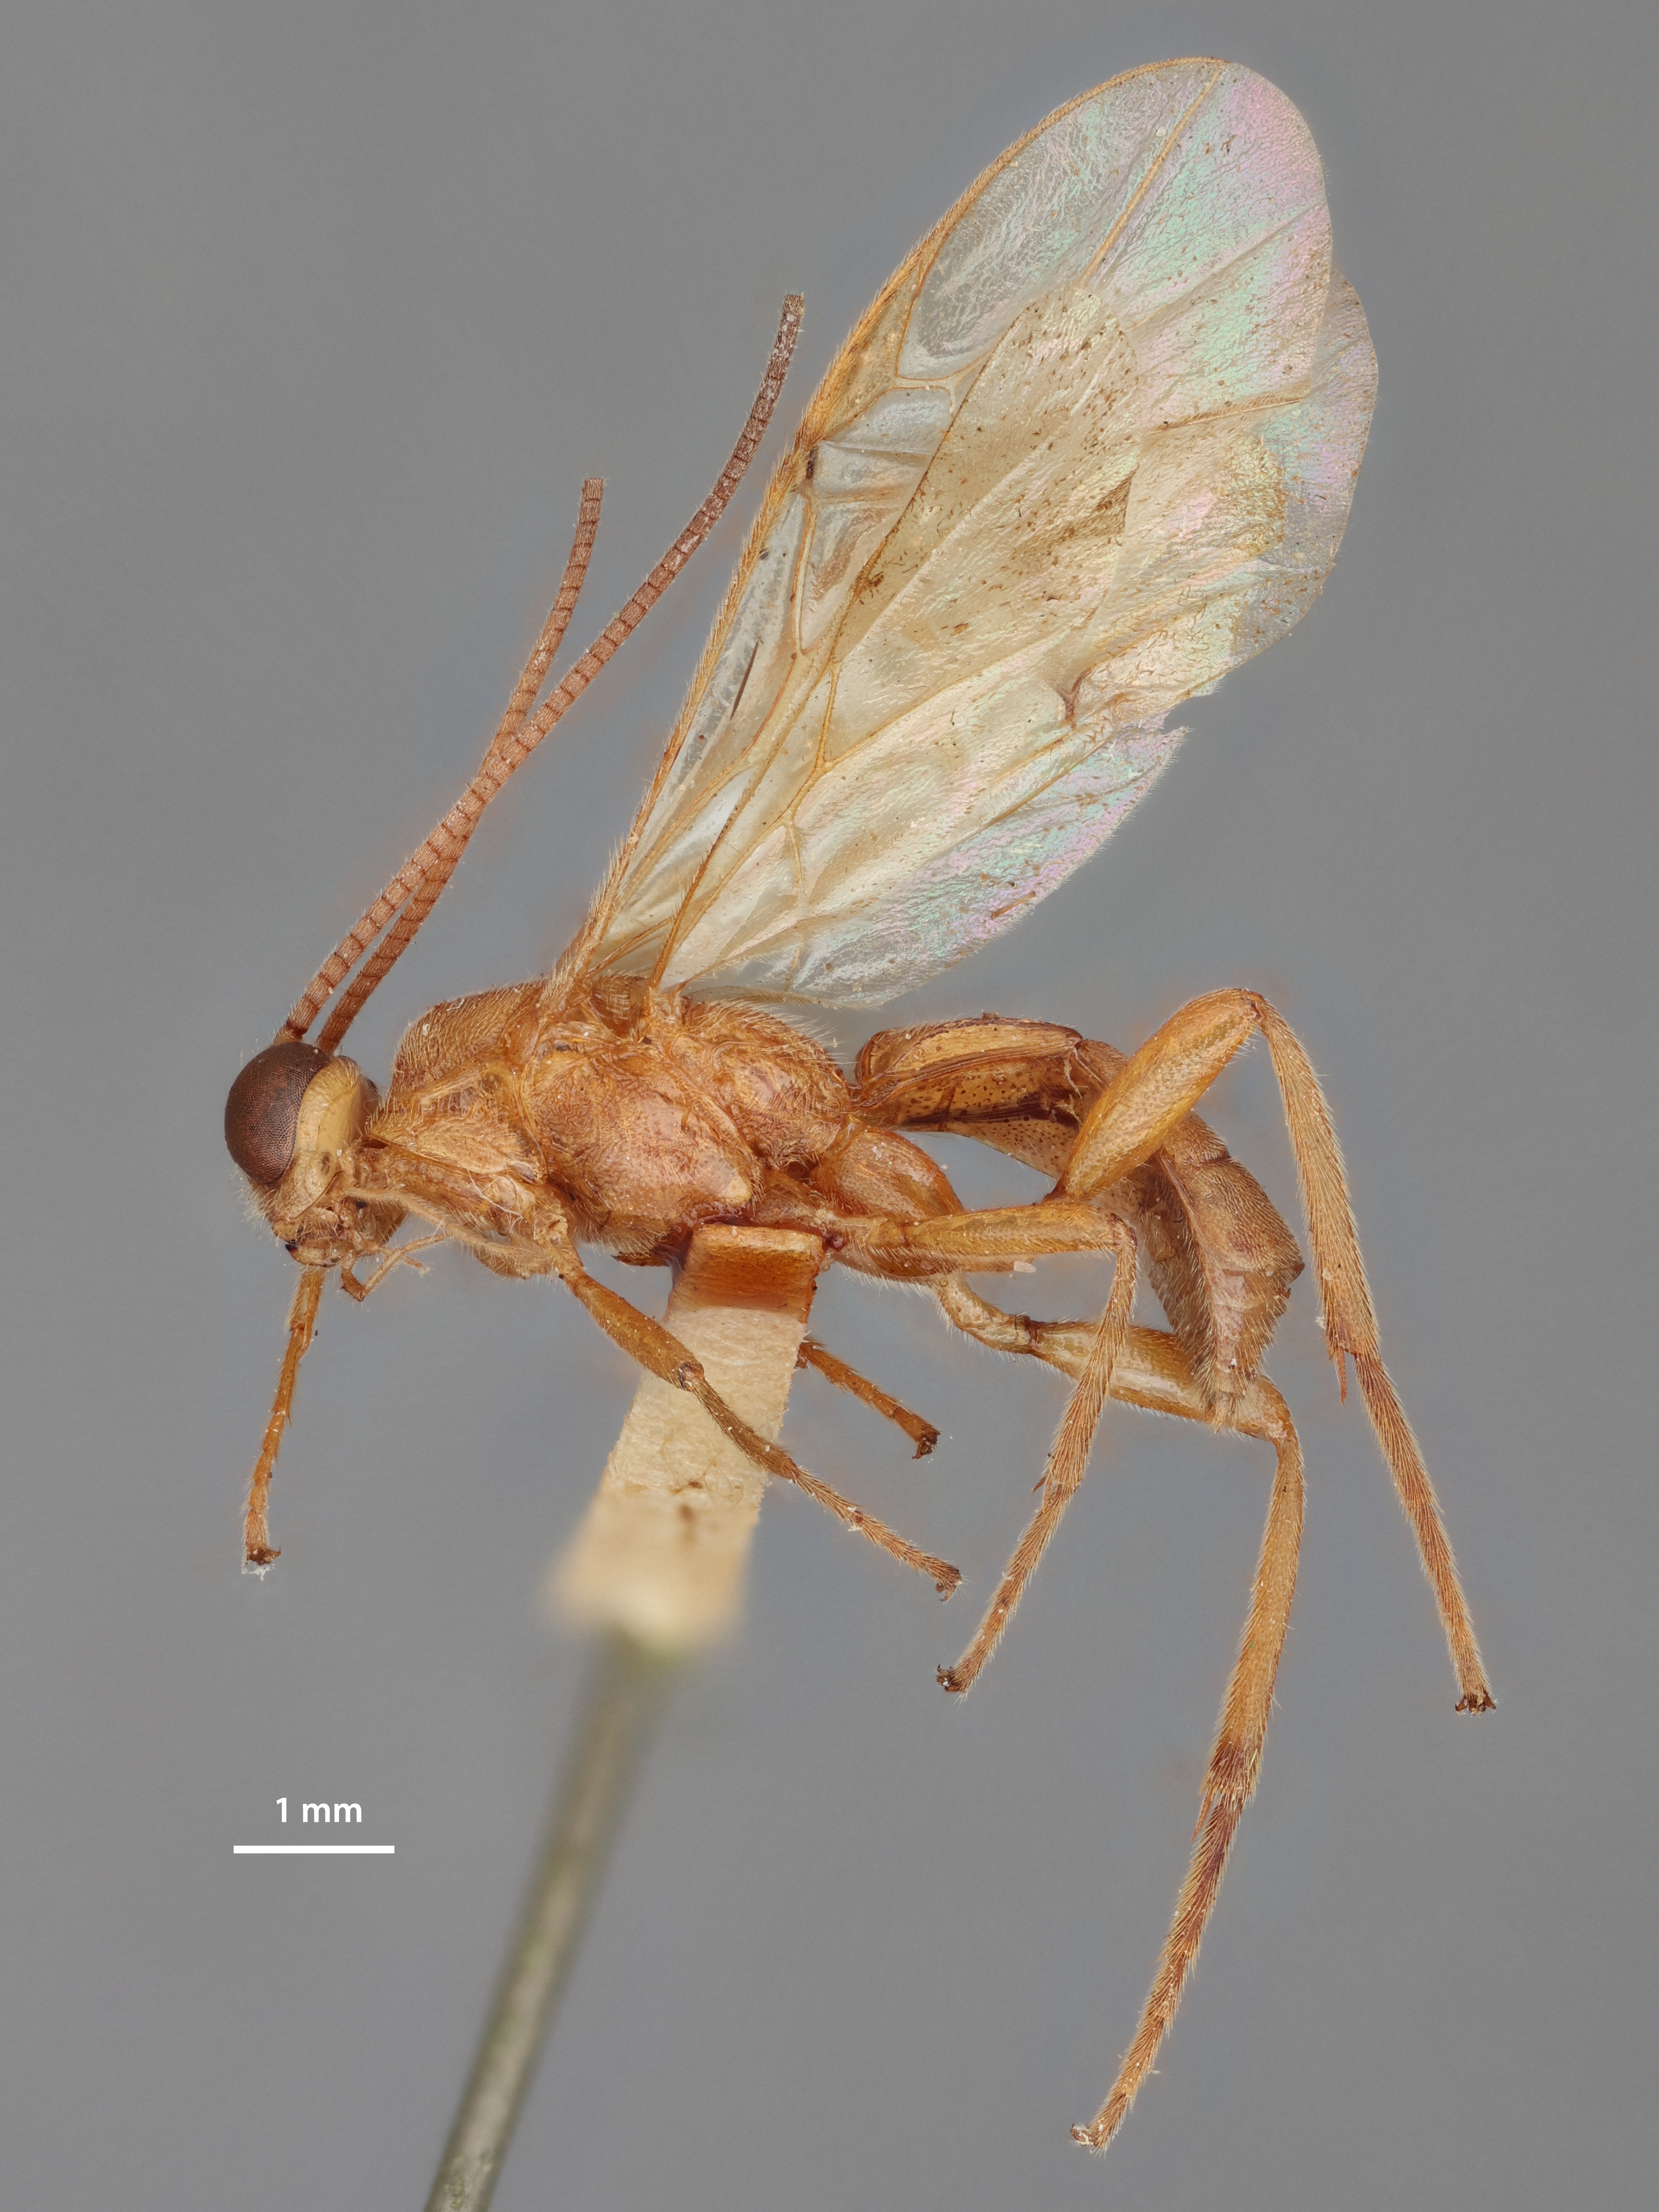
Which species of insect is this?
Hemigyroneuron suffusus
